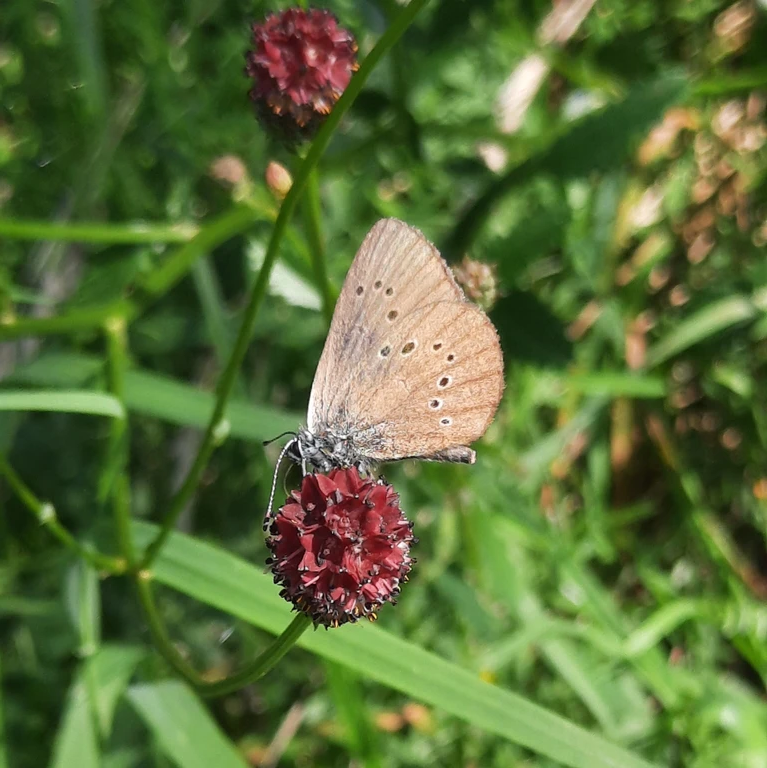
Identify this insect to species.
Phengaris nausithous (also Maculinea nausithous)
